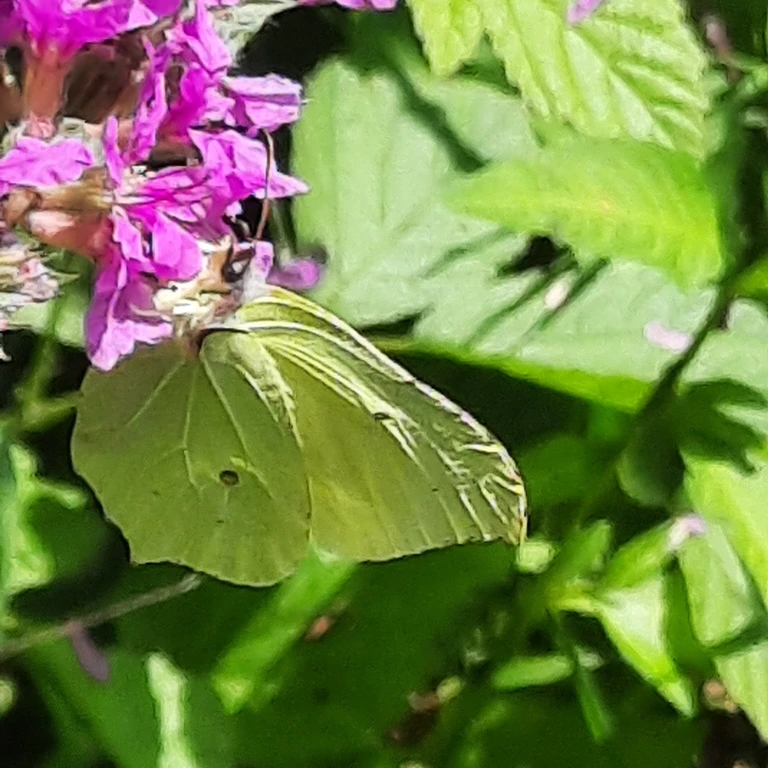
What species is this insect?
Gonepteryx rhamni
